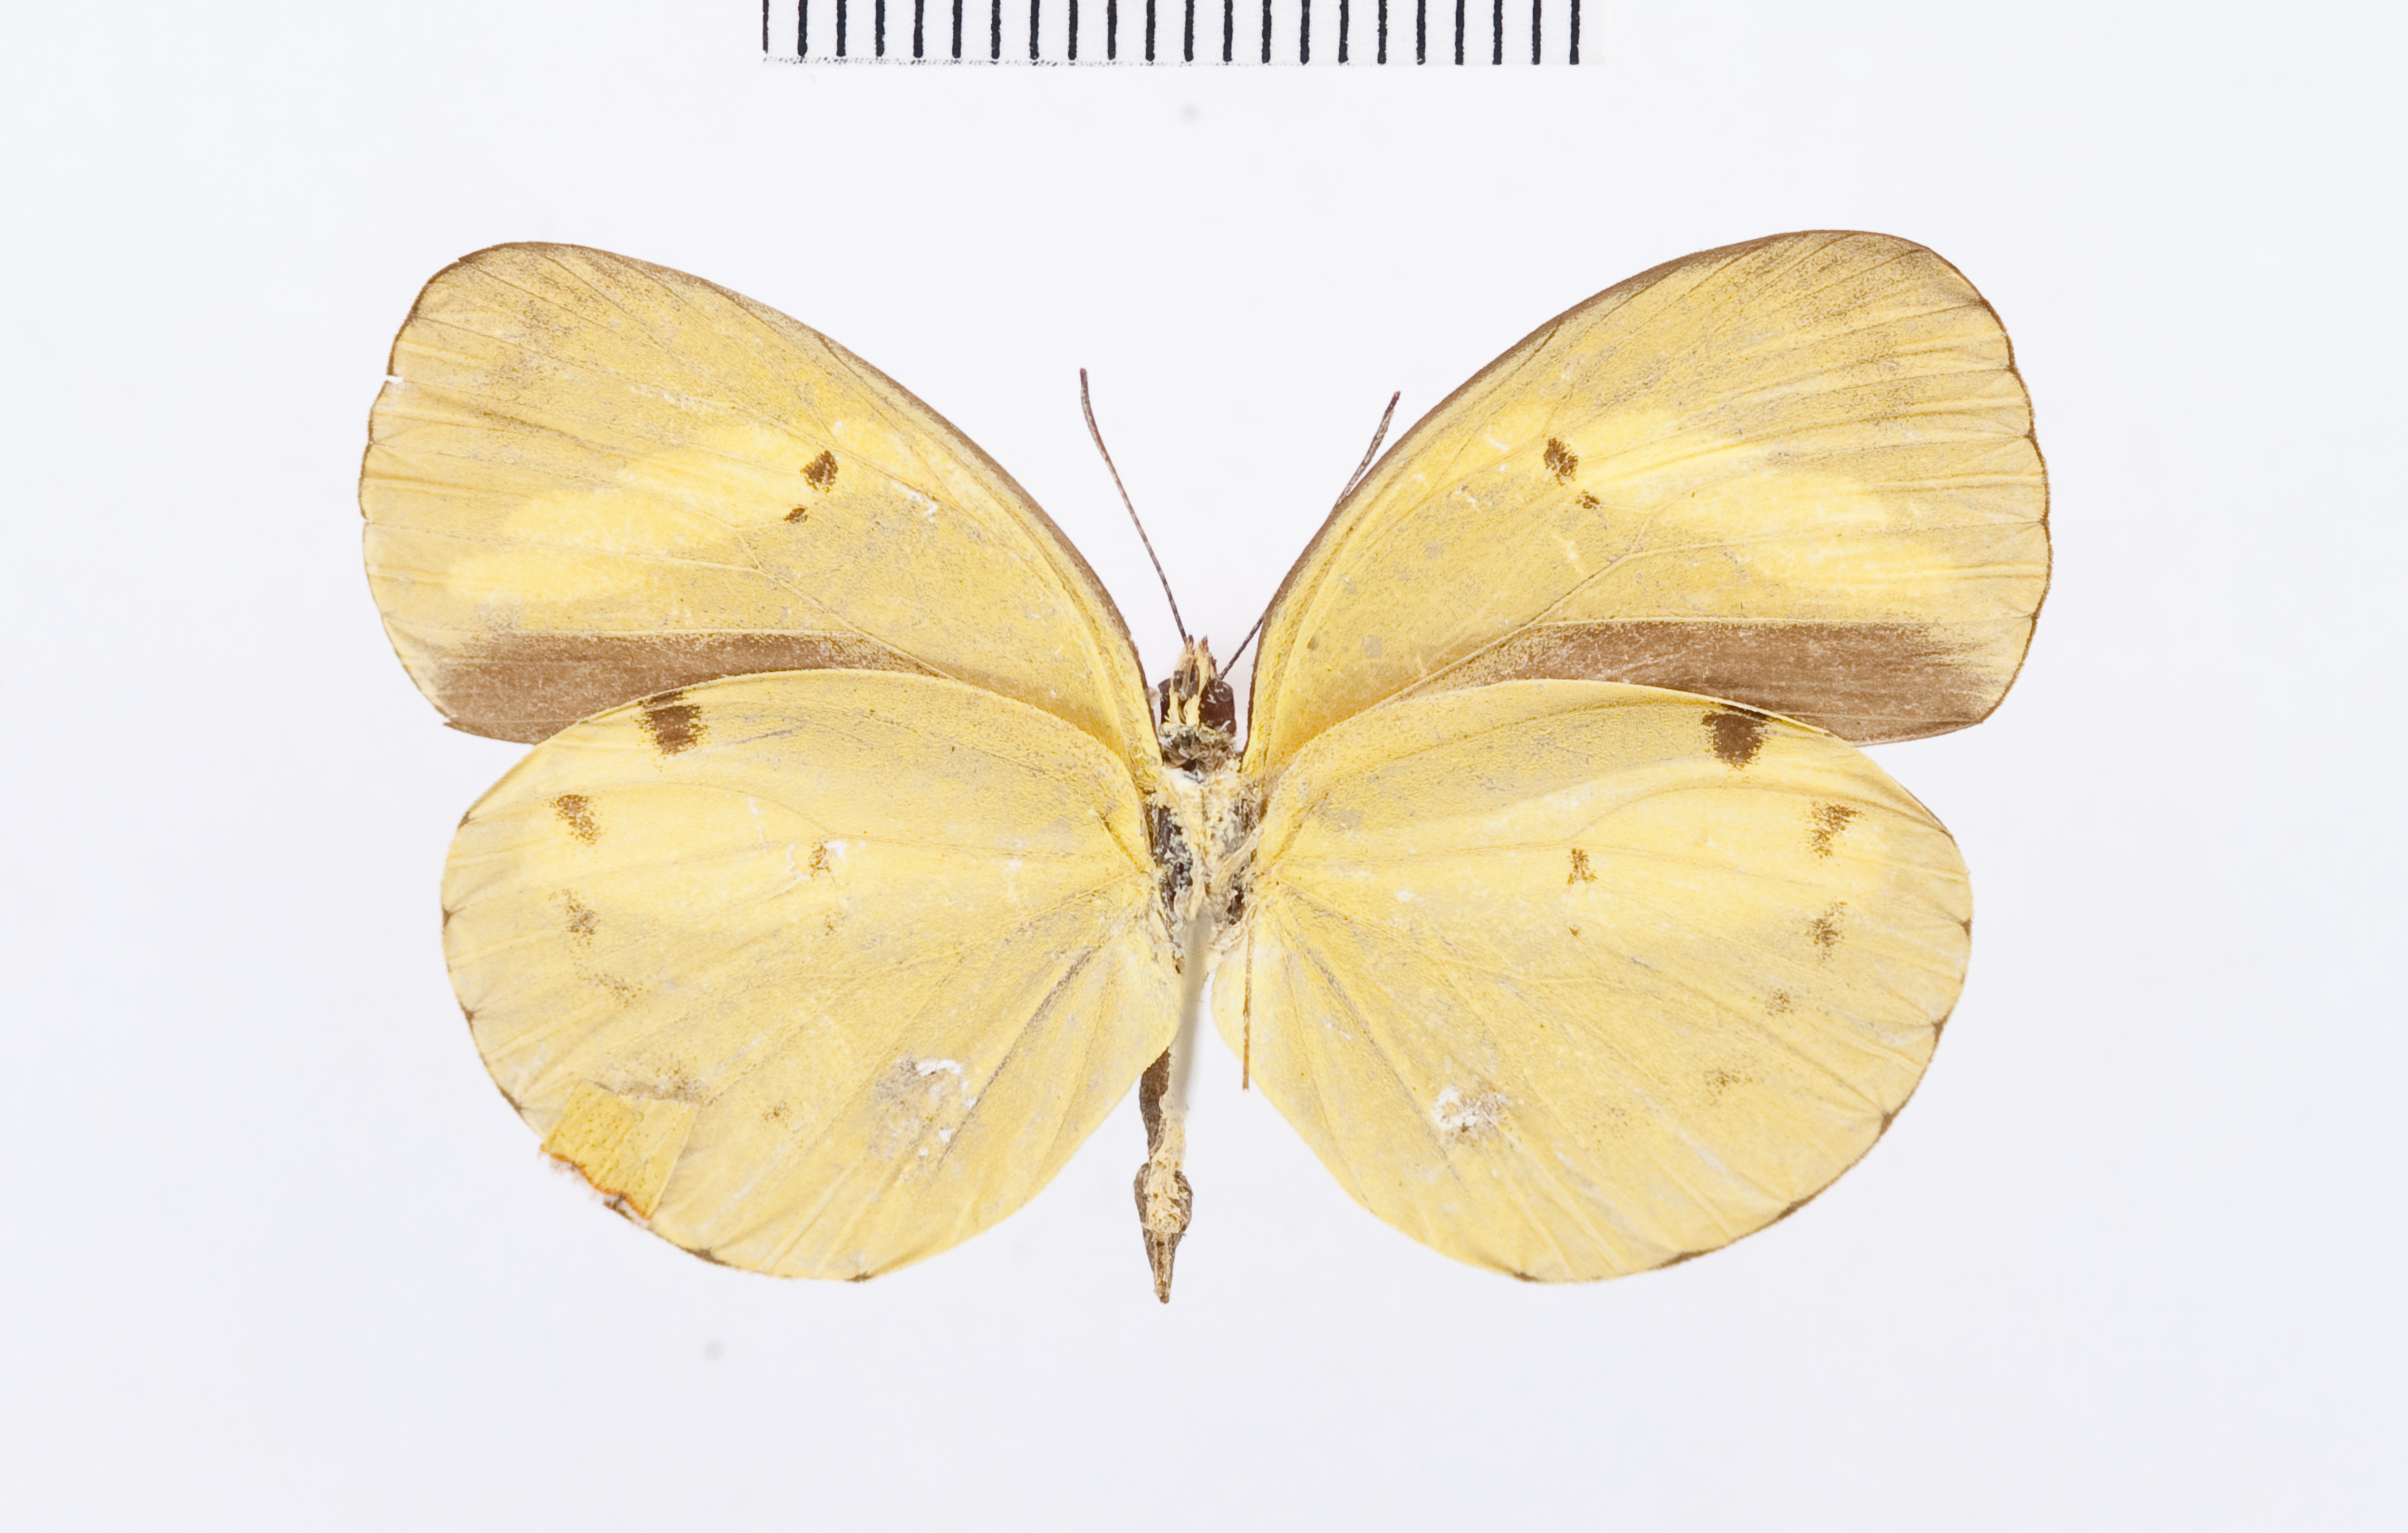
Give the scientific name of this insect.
Eurema tominia
